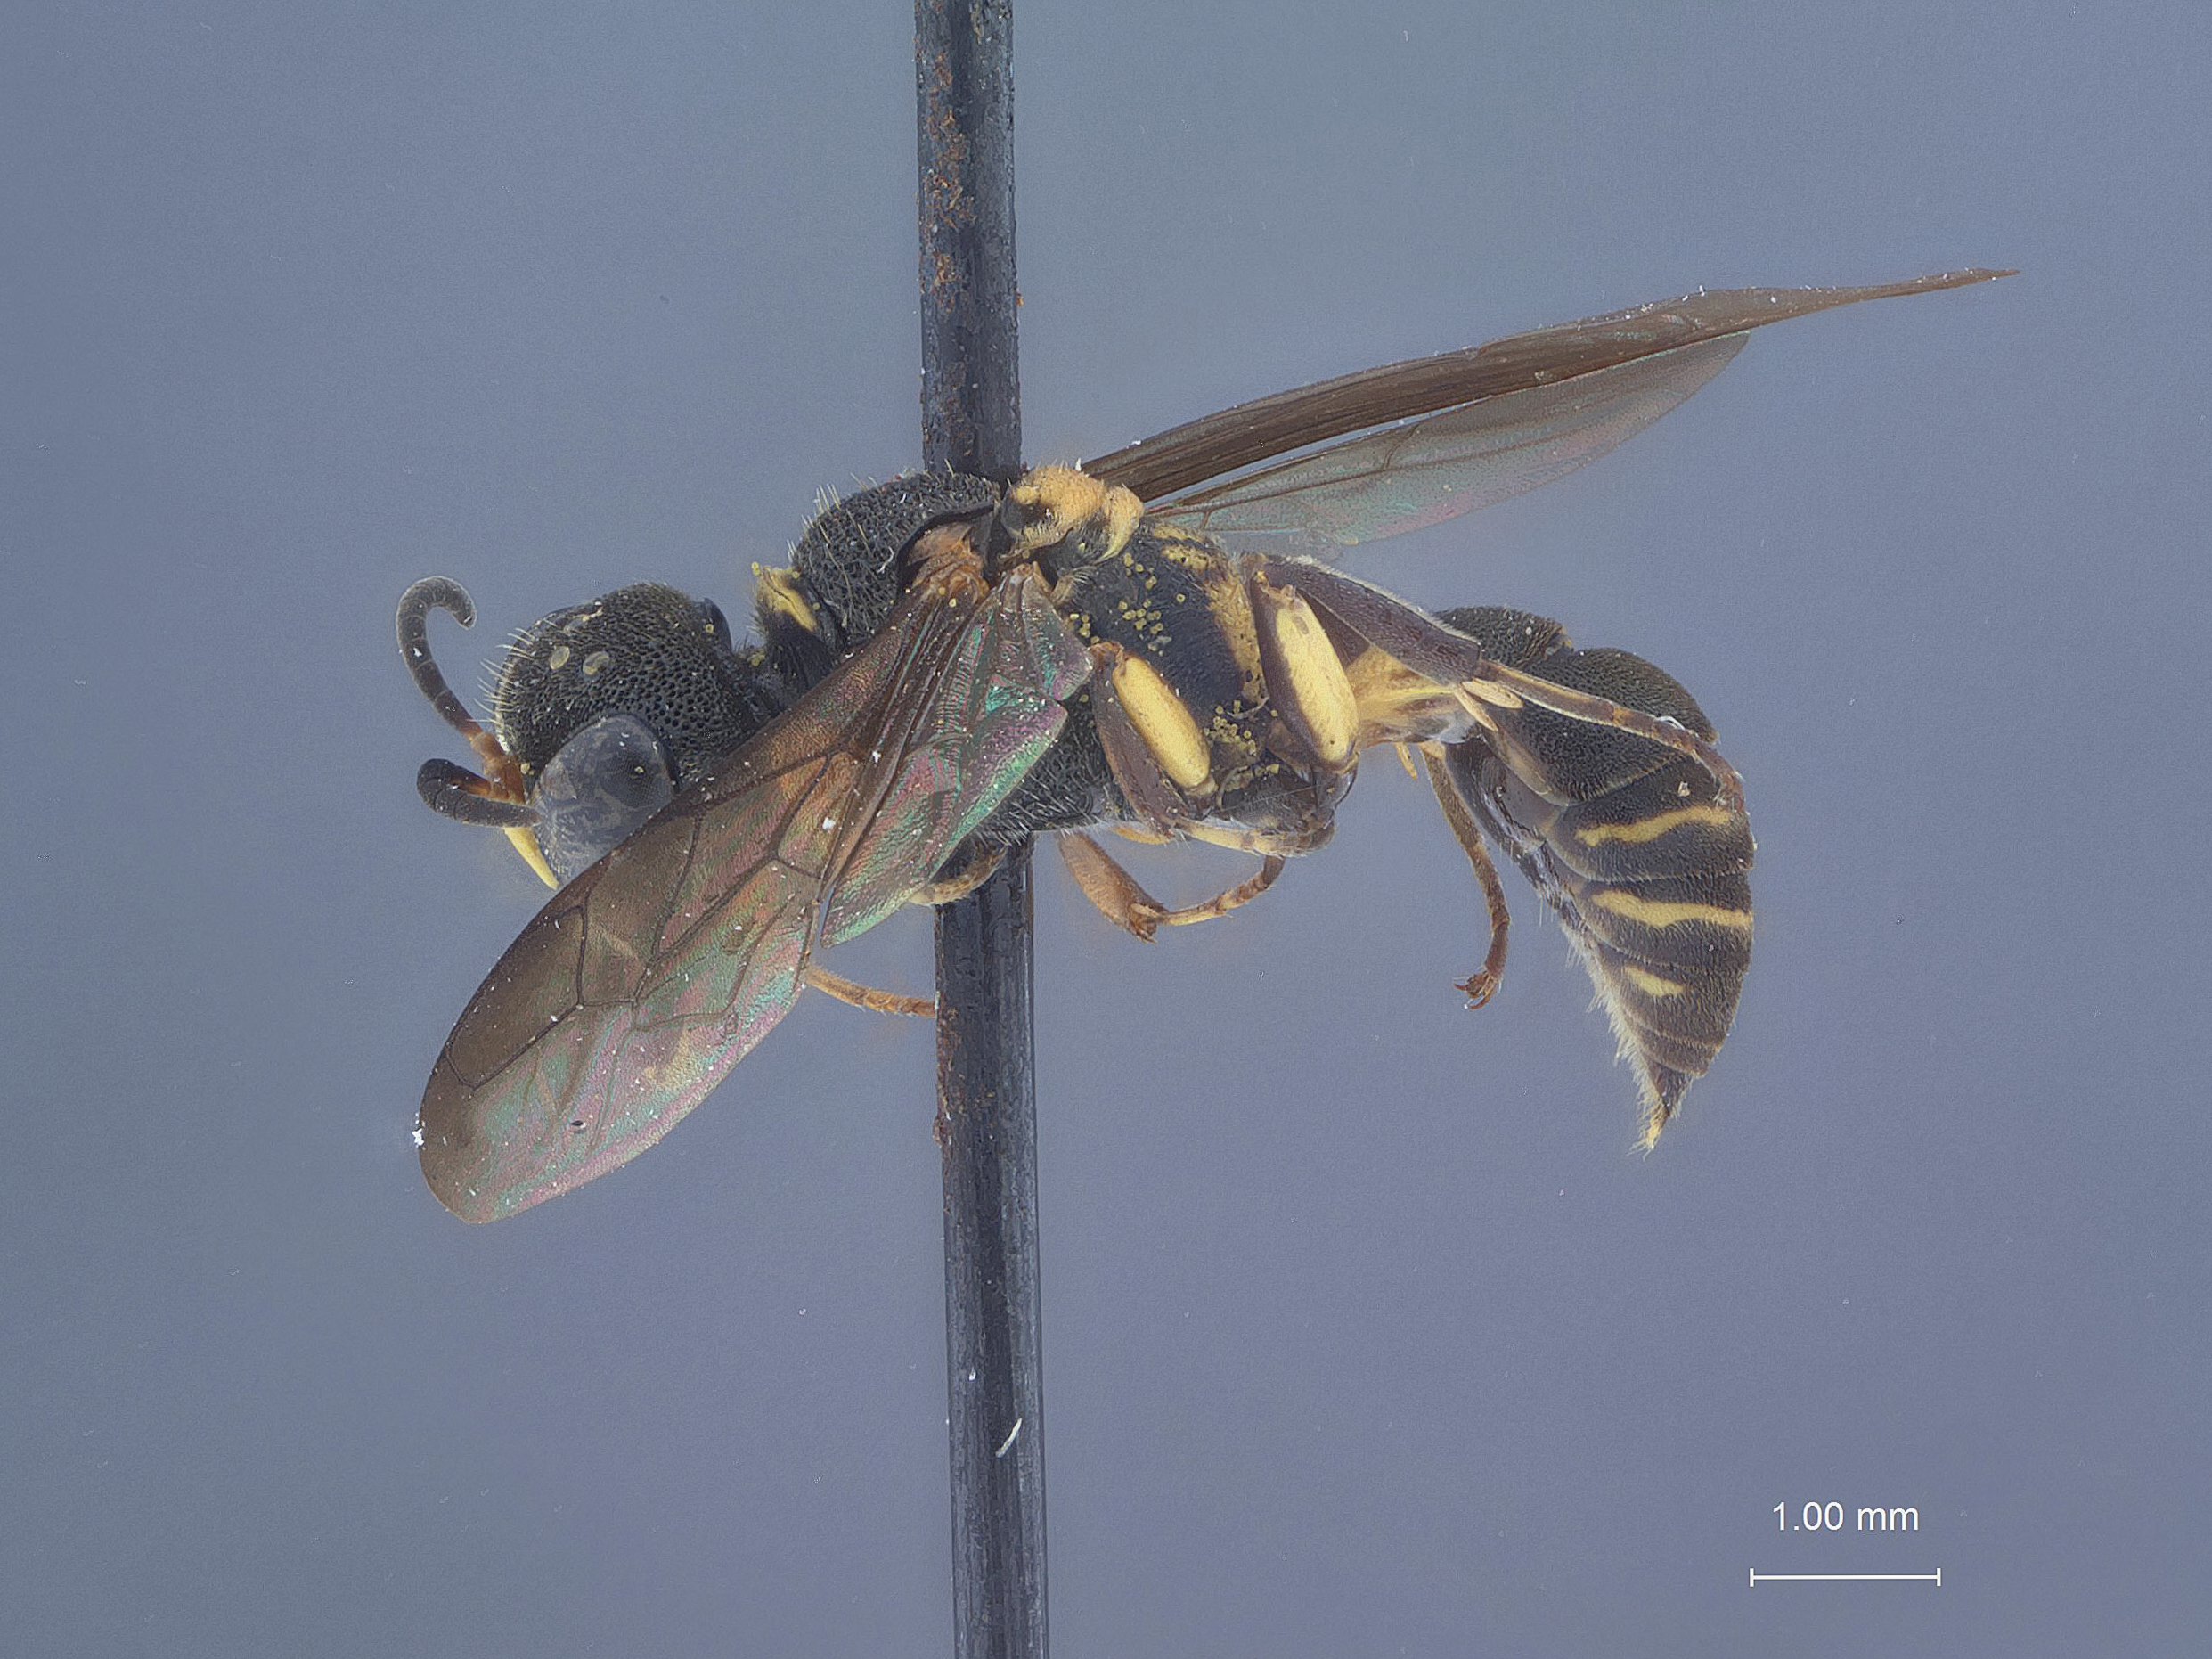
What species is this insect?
Ectemnius pacuarus
